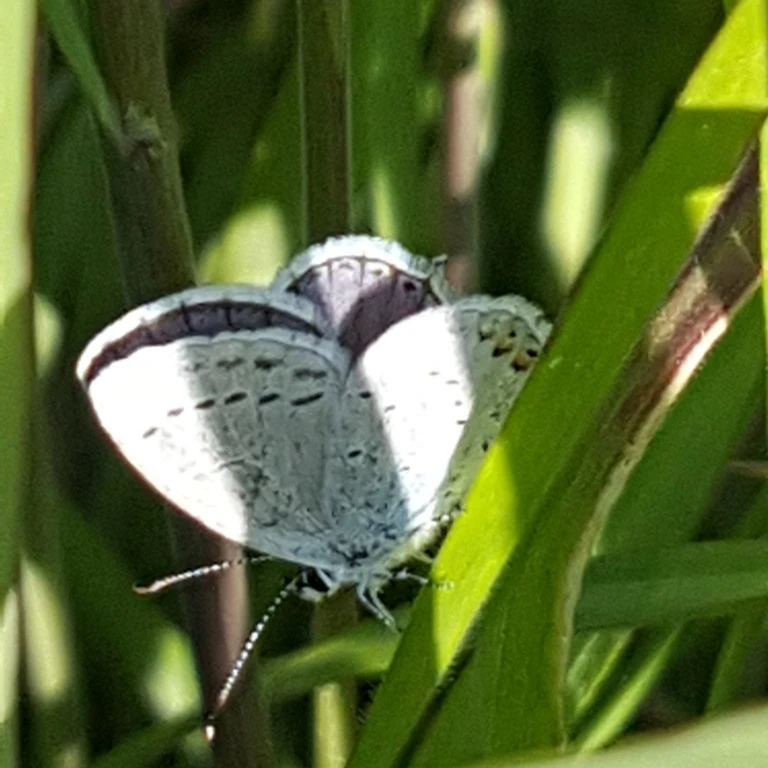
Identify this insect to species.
Cupido argiades (also Elkalyce argiades)
